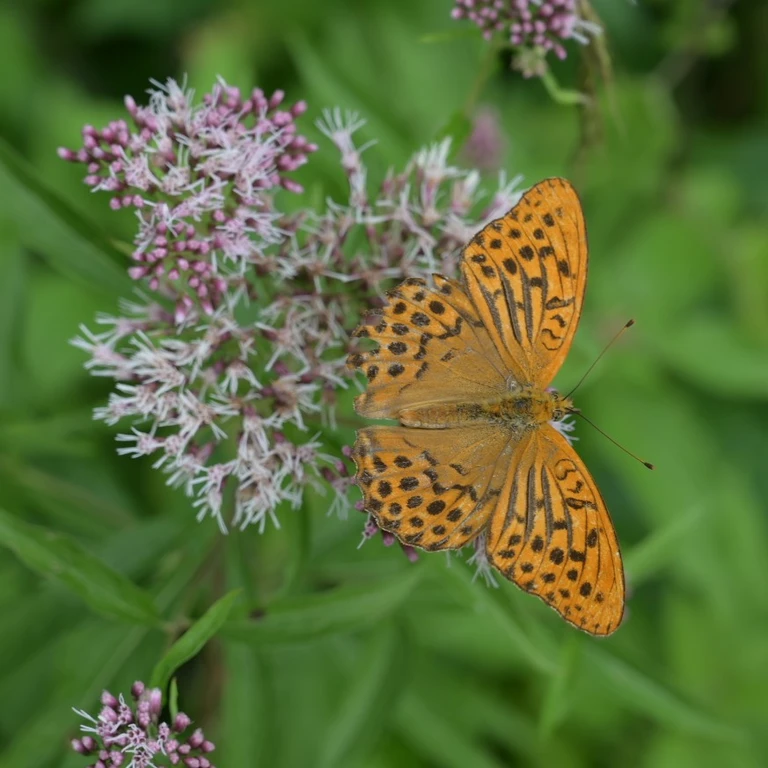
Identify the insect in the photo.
Argynnis paphia
